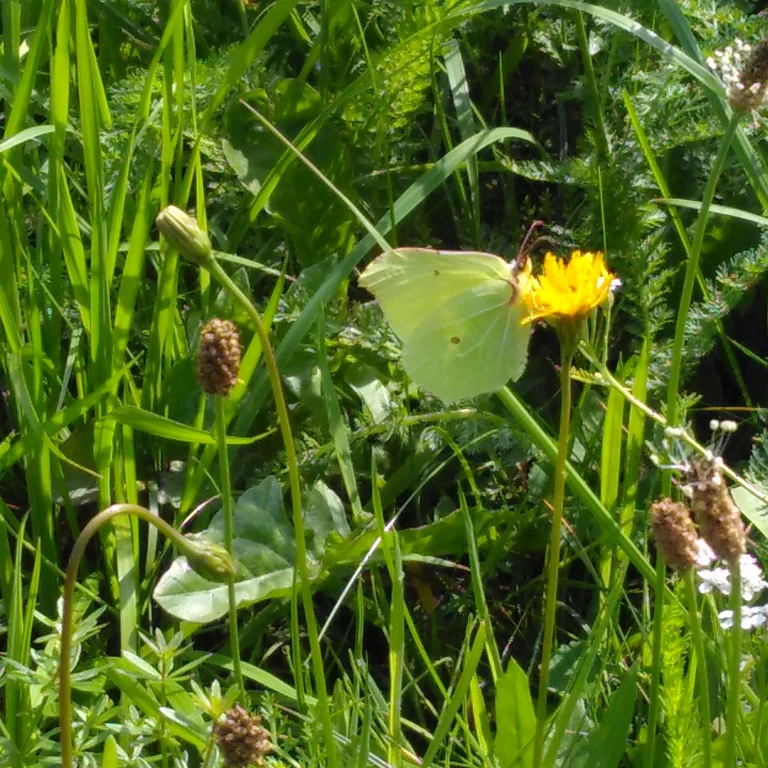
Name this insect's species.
Gonepteryx rhamni
